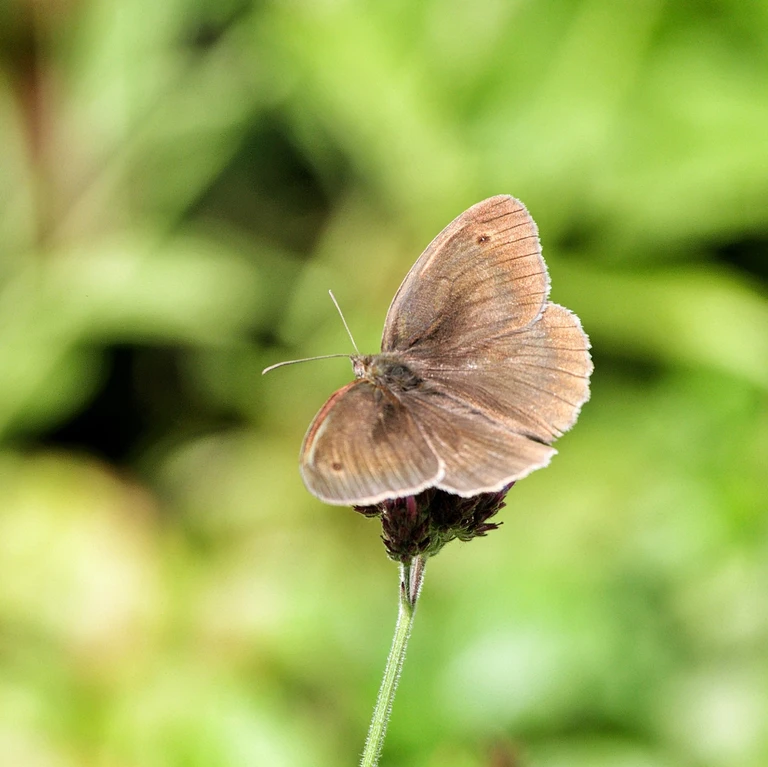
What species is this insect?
Maniola jurtina
